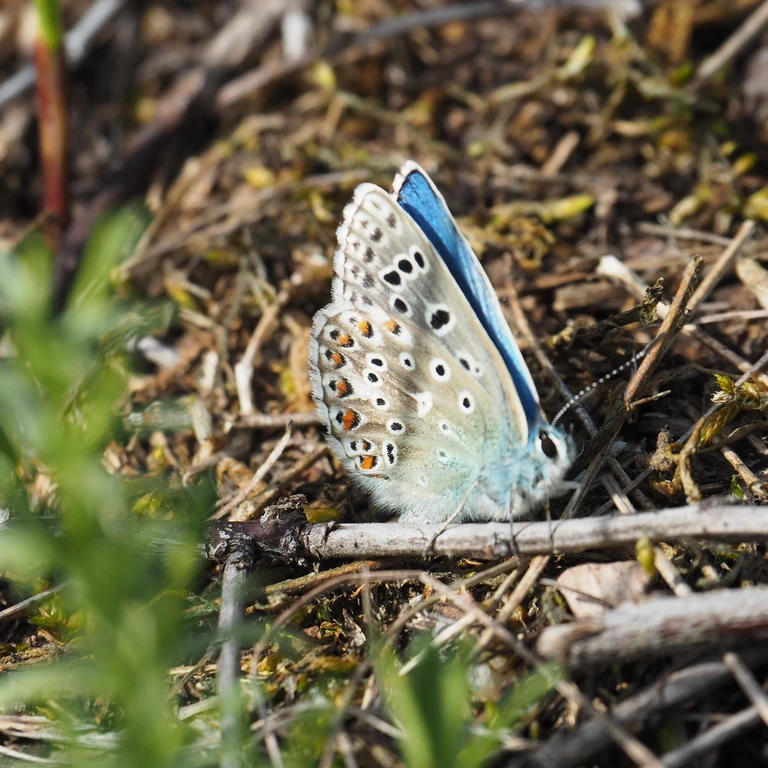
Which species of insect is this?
Lysandra bellargus
